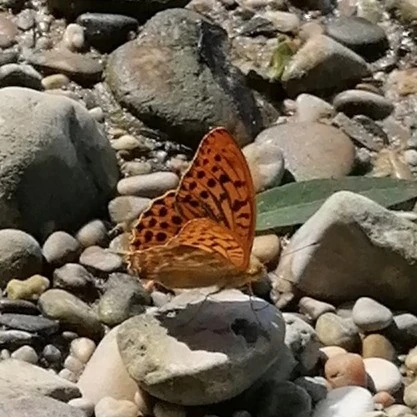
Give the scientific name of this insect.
Argynnis paphia
